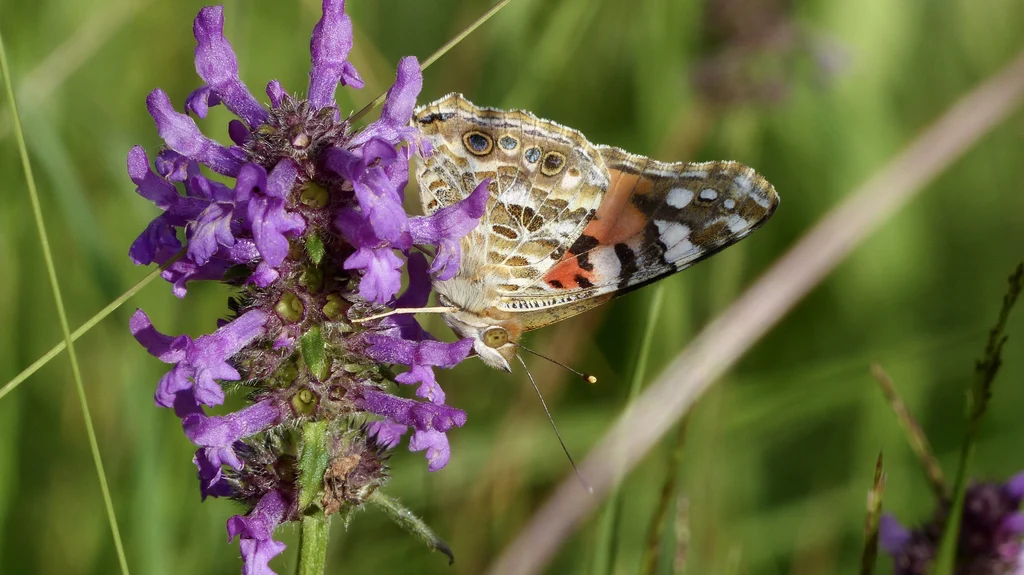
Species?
Vanessa cardui
